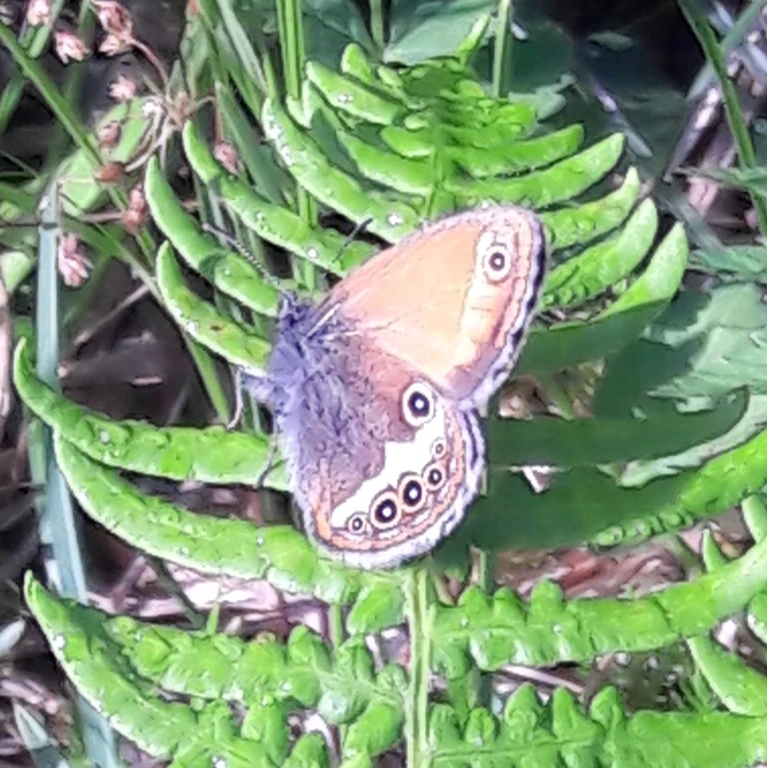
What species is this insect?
Coenonympha arcania
